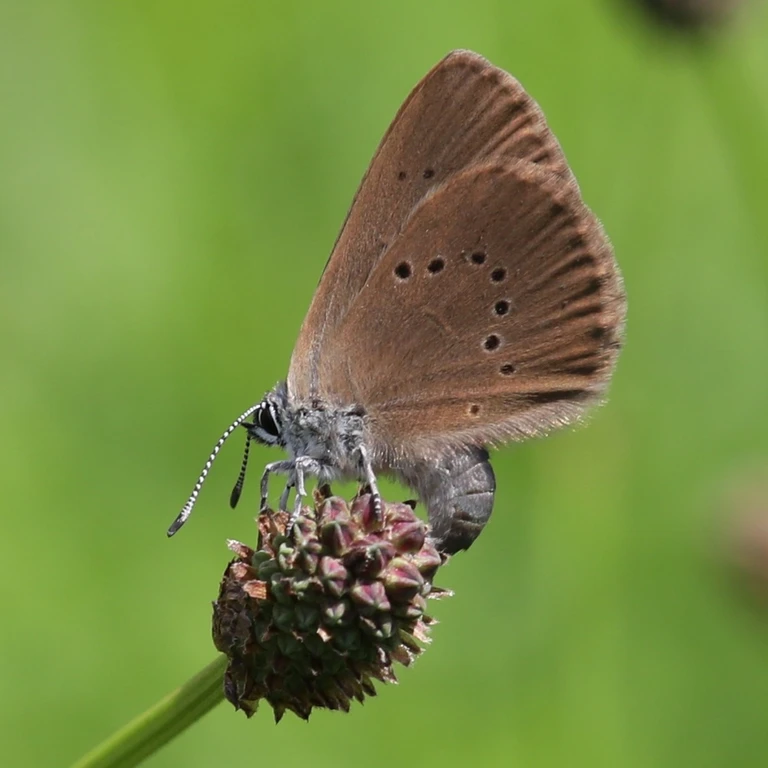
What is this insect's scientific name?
Phengaris nausithous (also Maculinea nausithous)
